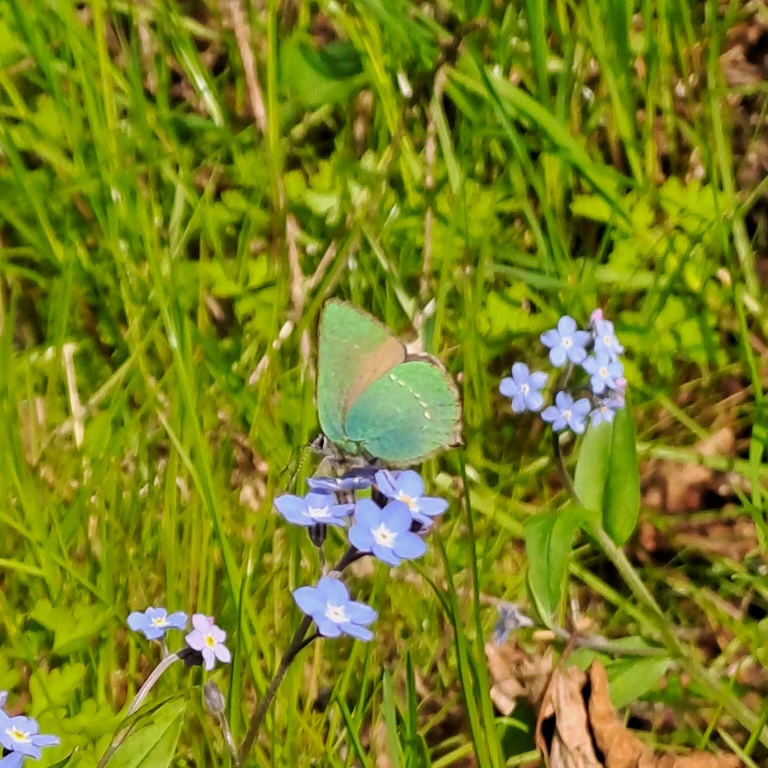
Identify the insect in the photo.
Callophrys rubi
